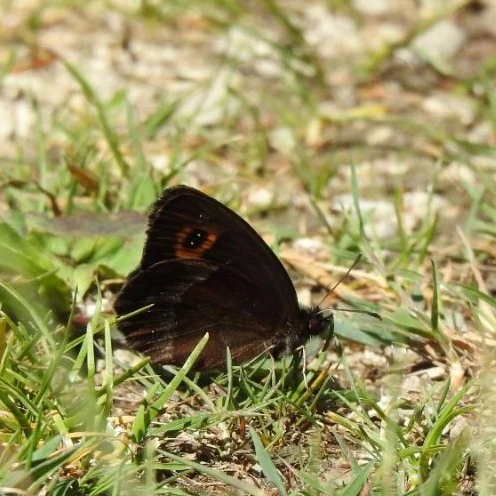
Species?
Erebia aethiops
